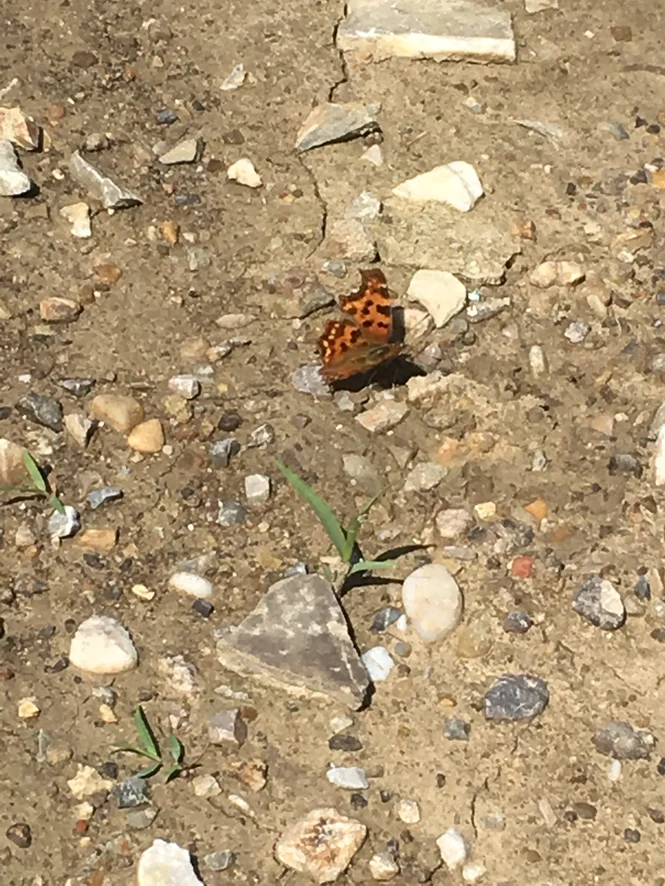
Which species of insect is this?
Polygonia c-album
